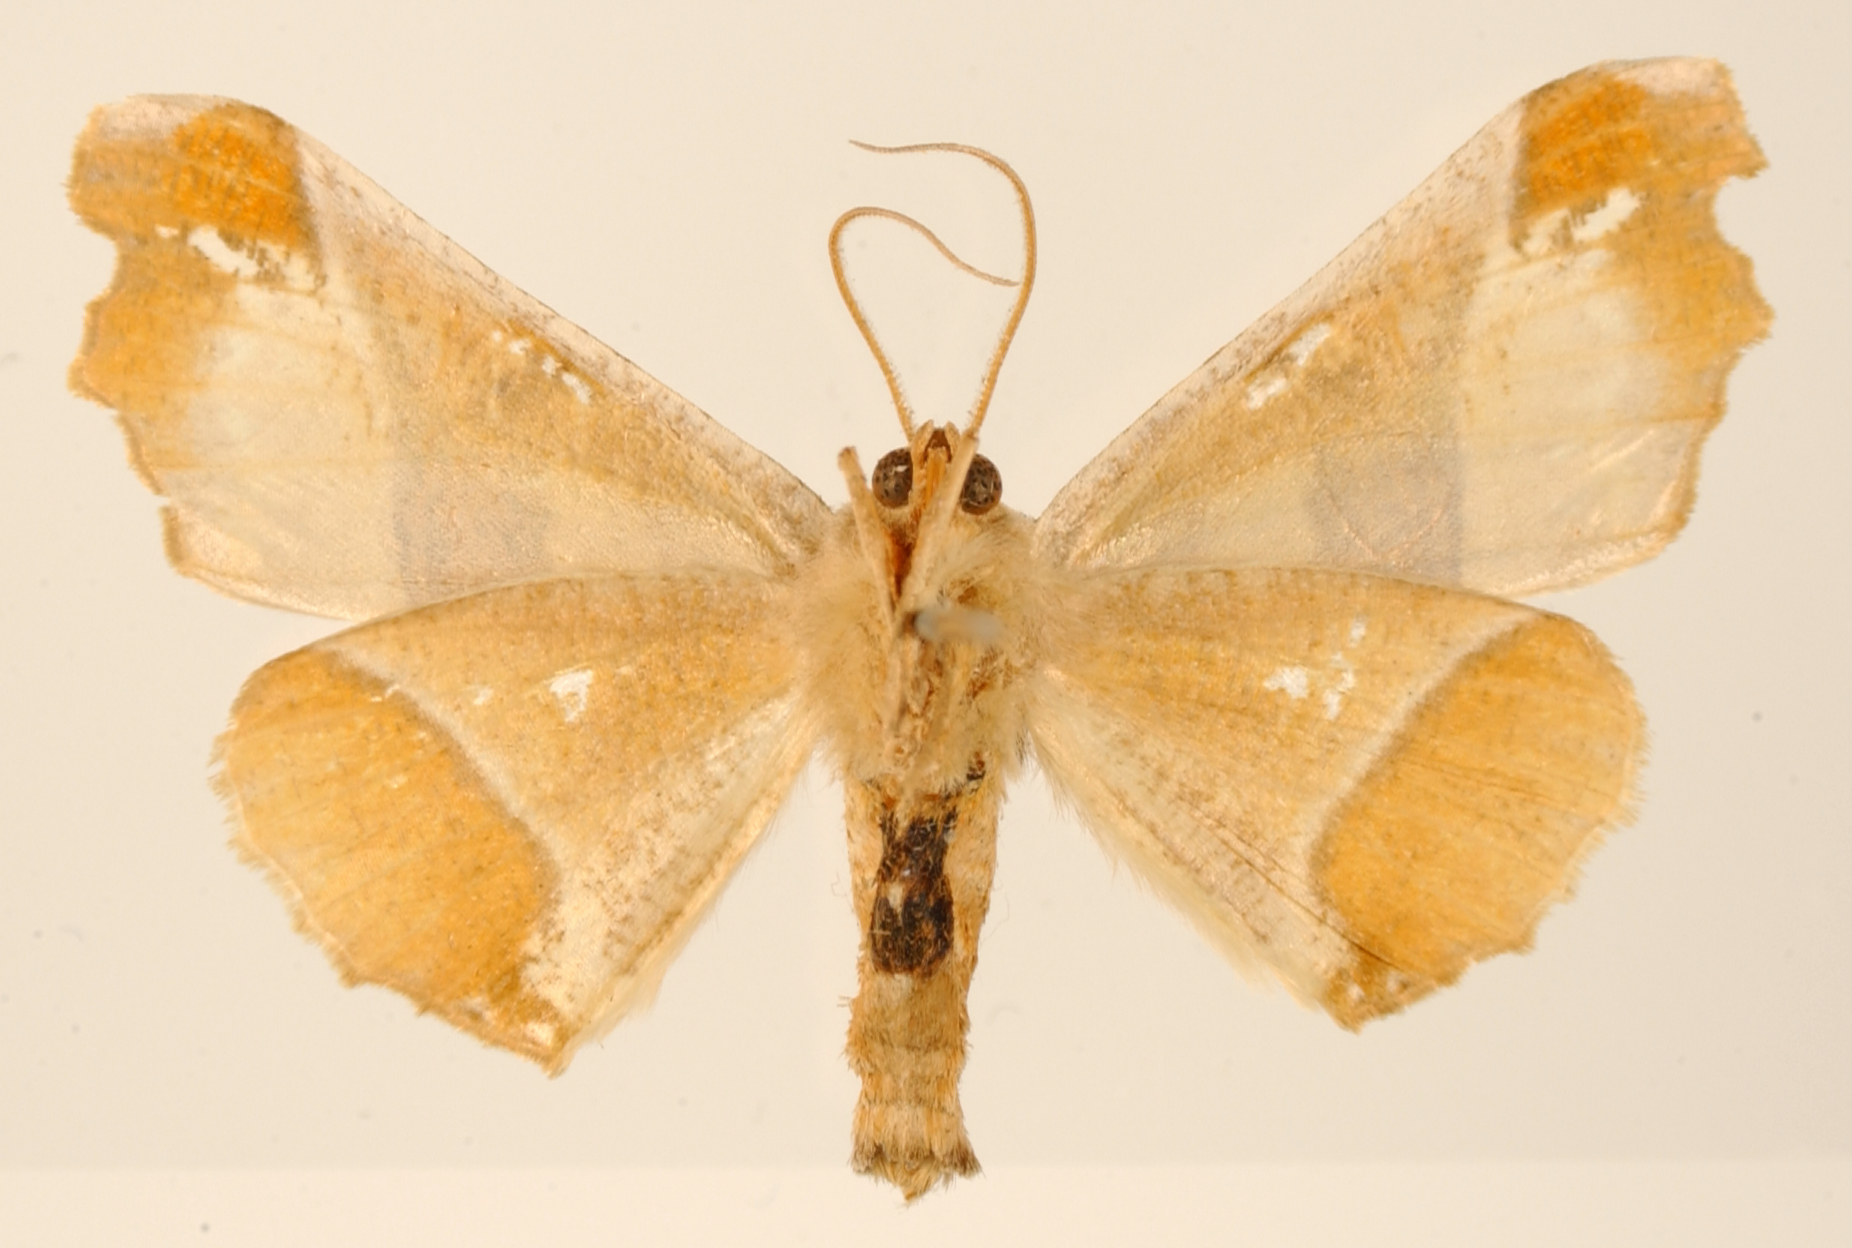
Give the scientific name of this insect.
Pero suffusa
